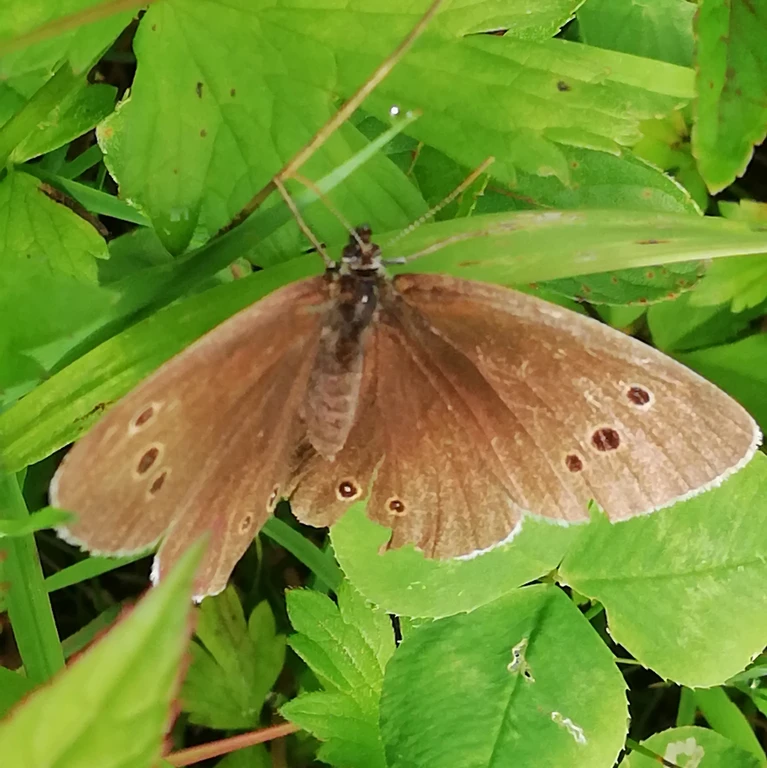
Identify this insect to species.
Aphantopus hyperantus
